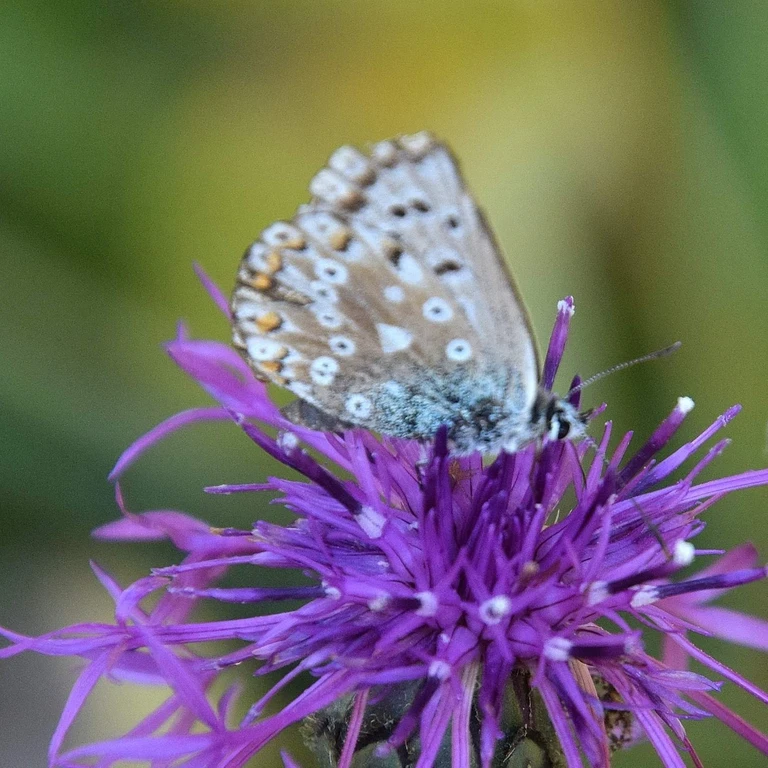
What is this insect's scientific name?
Lysandra coridon
